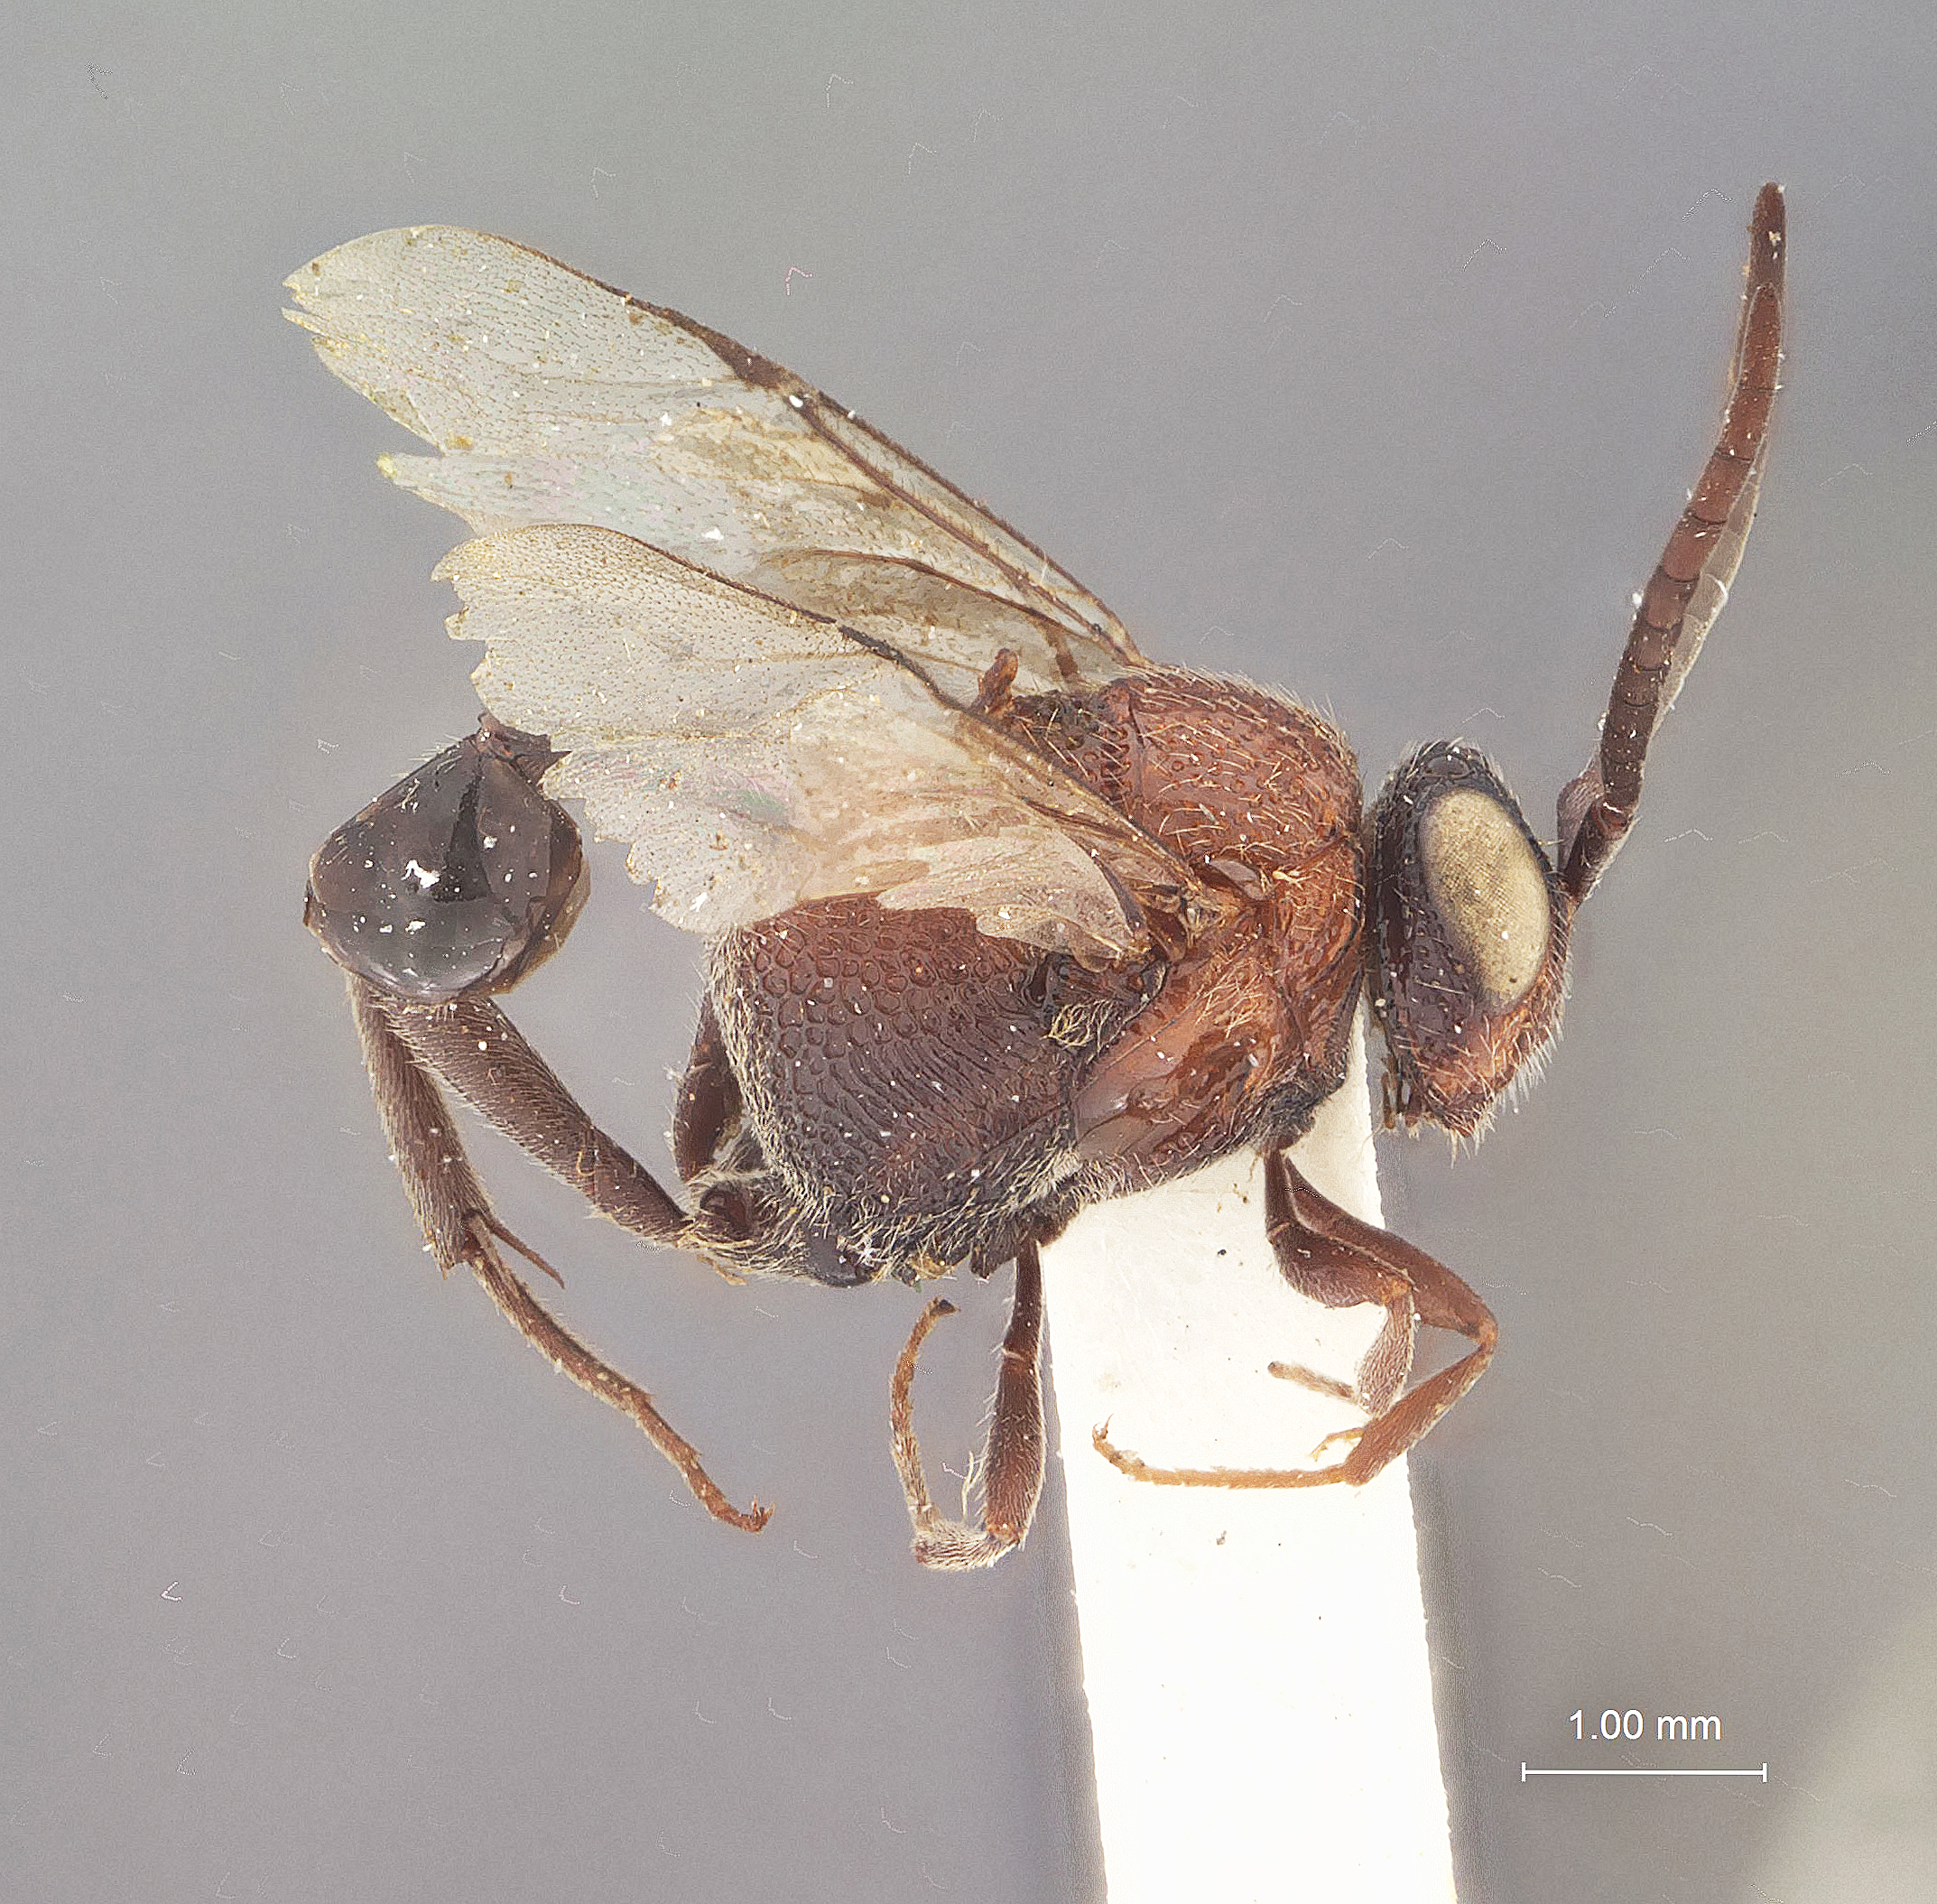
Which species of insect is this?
Hyptia hyptiogastris
